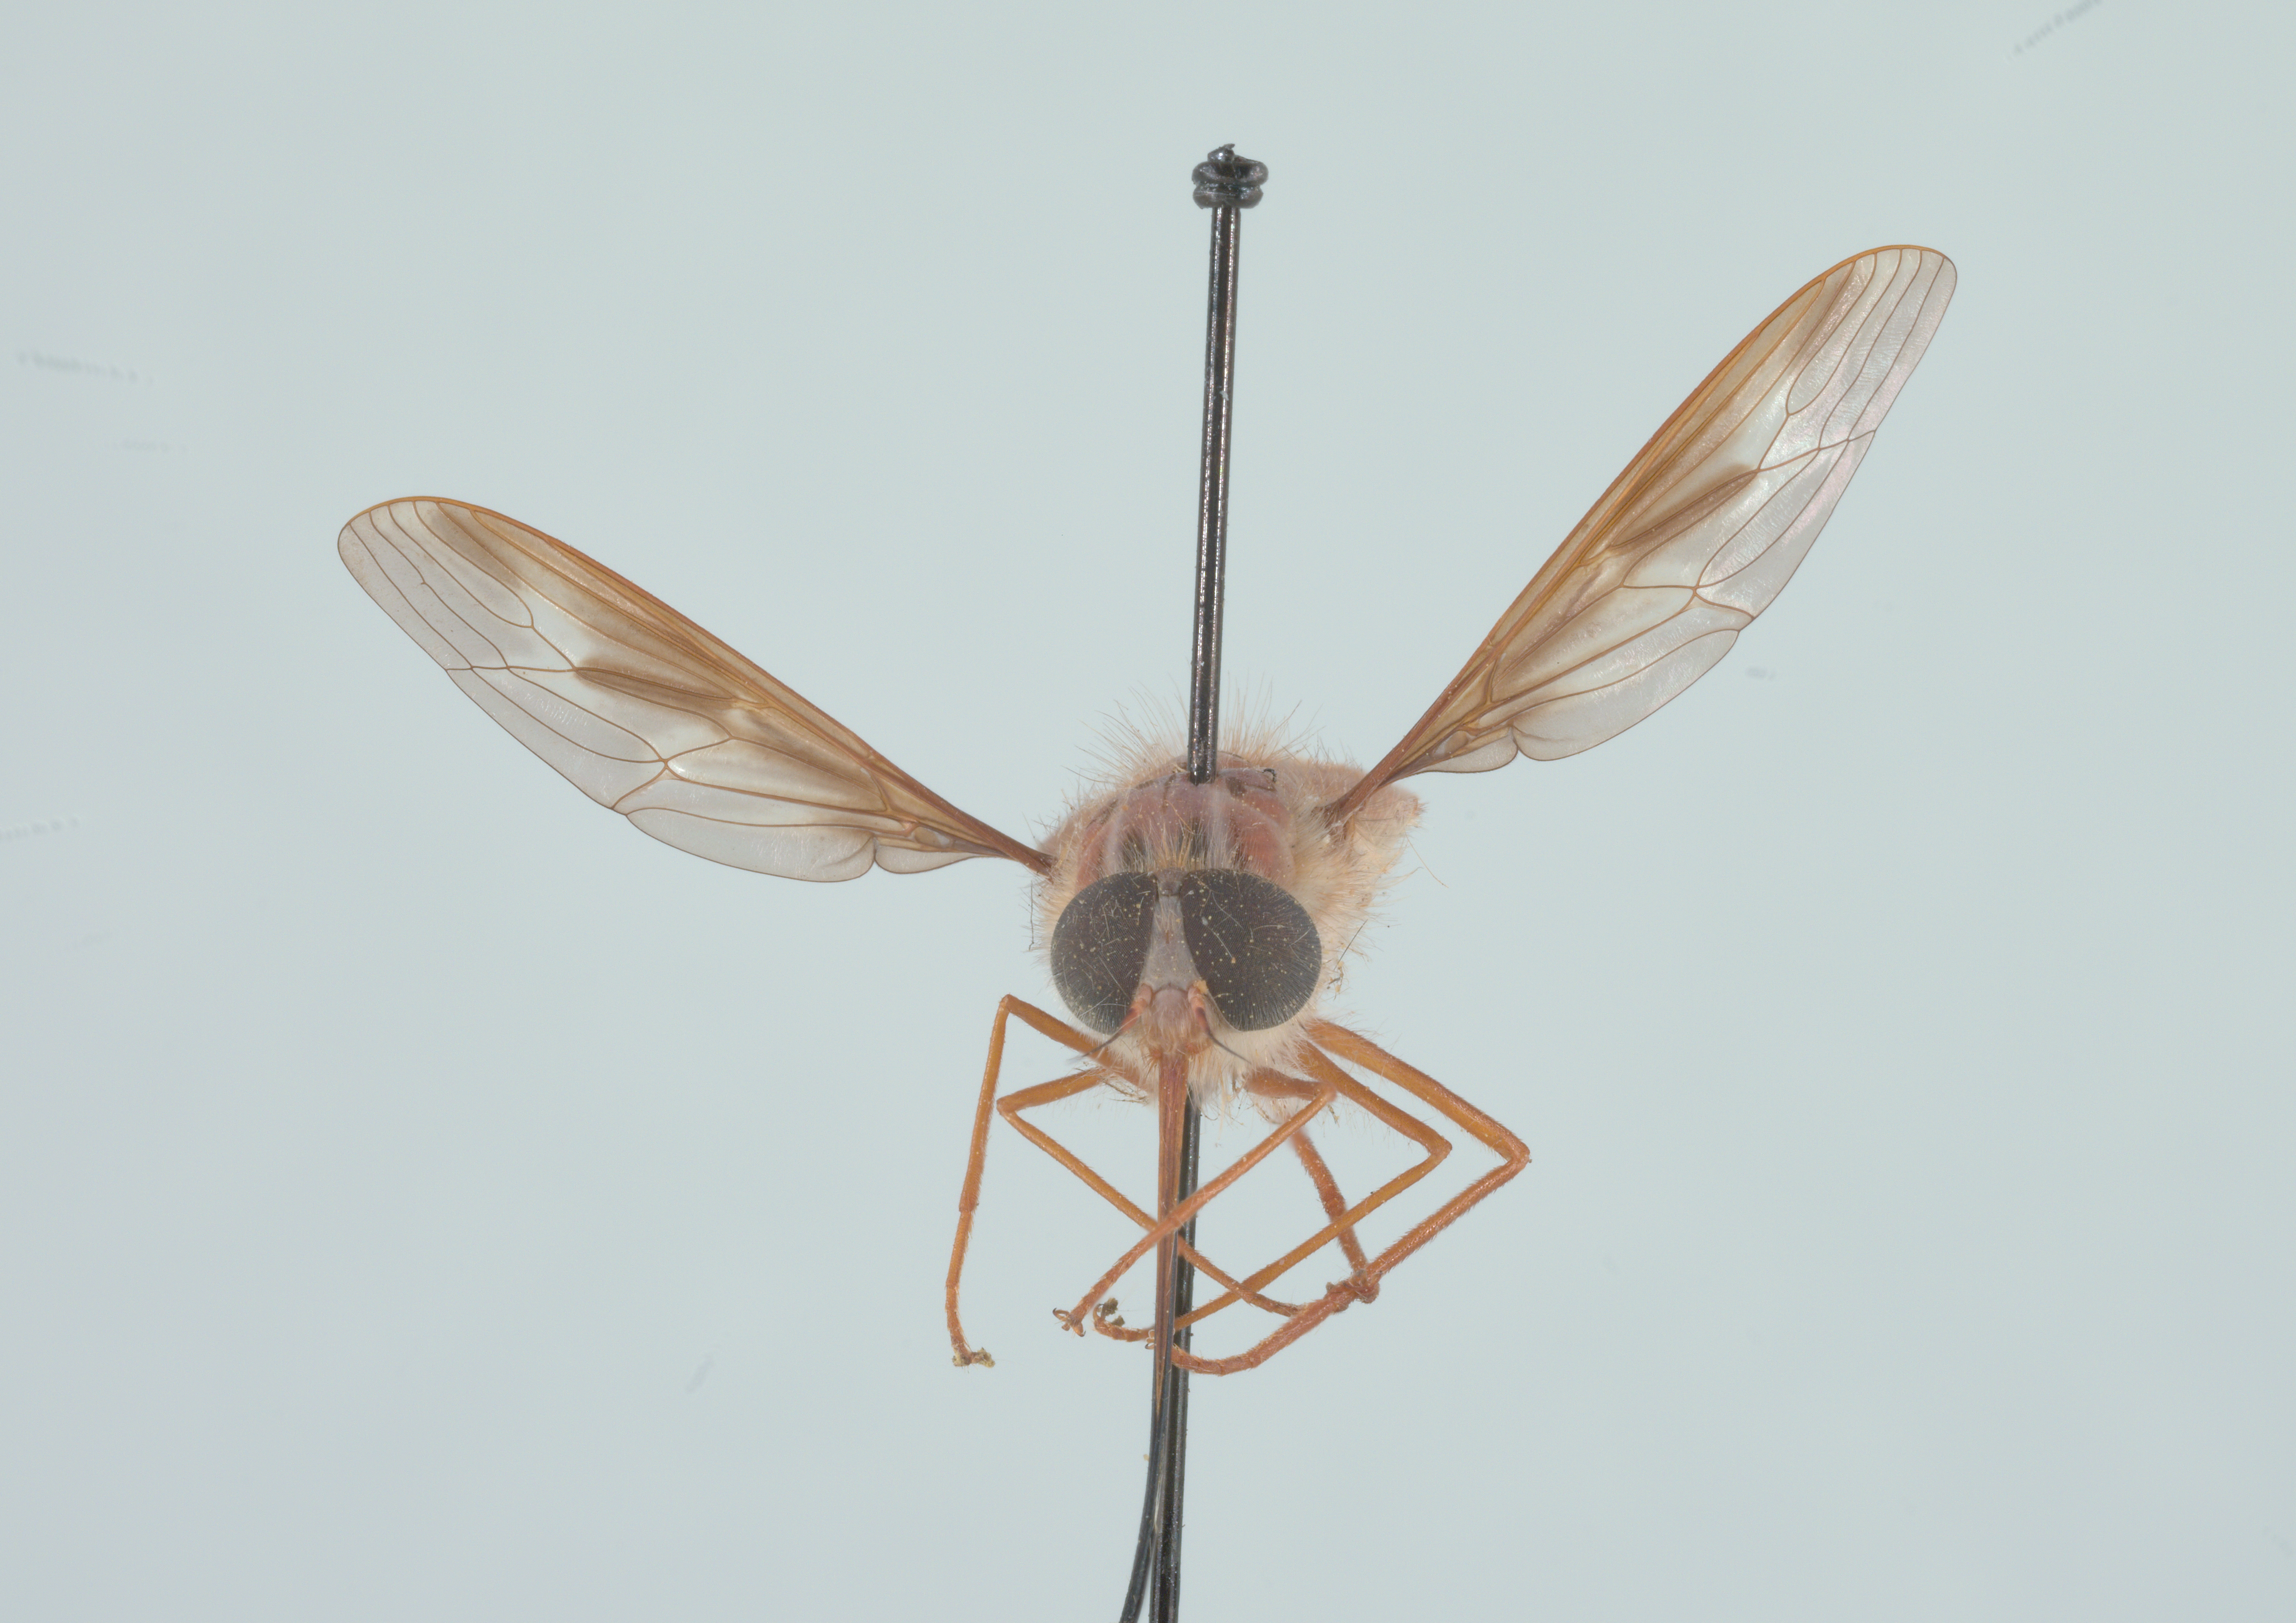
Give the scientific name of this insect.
Hirmoneura nubipennis (also Trichophthalma nubipennis)
